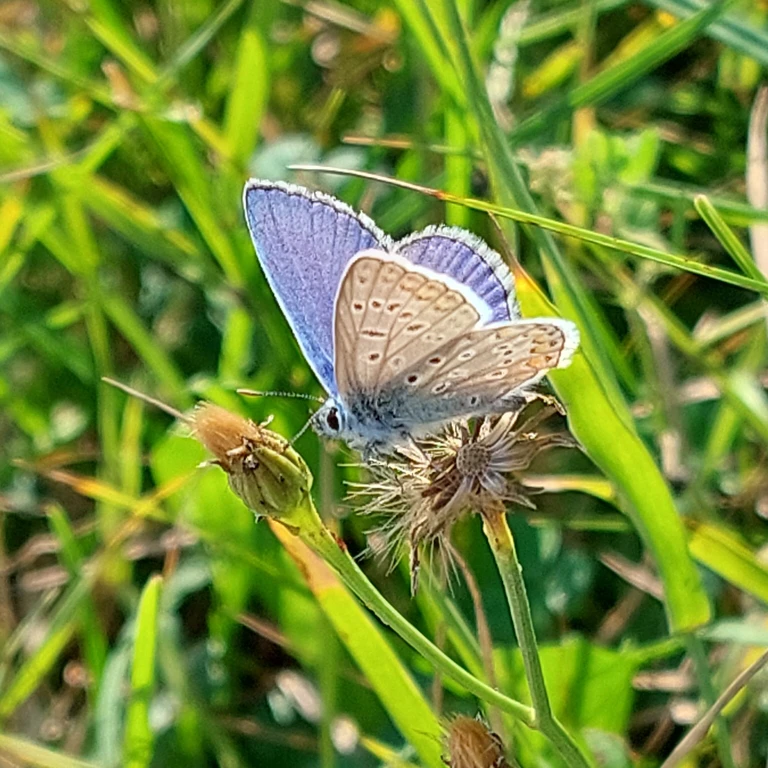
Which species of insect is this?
Polyommatus icarus
